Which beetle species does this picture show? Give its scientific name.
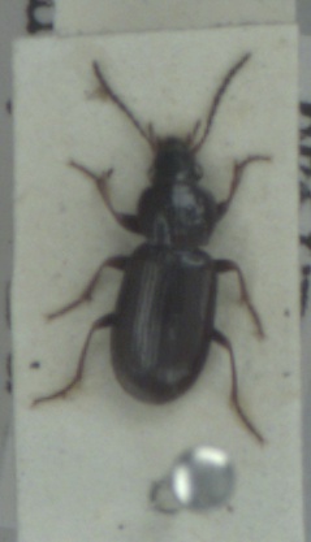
Pterostichus diligens
